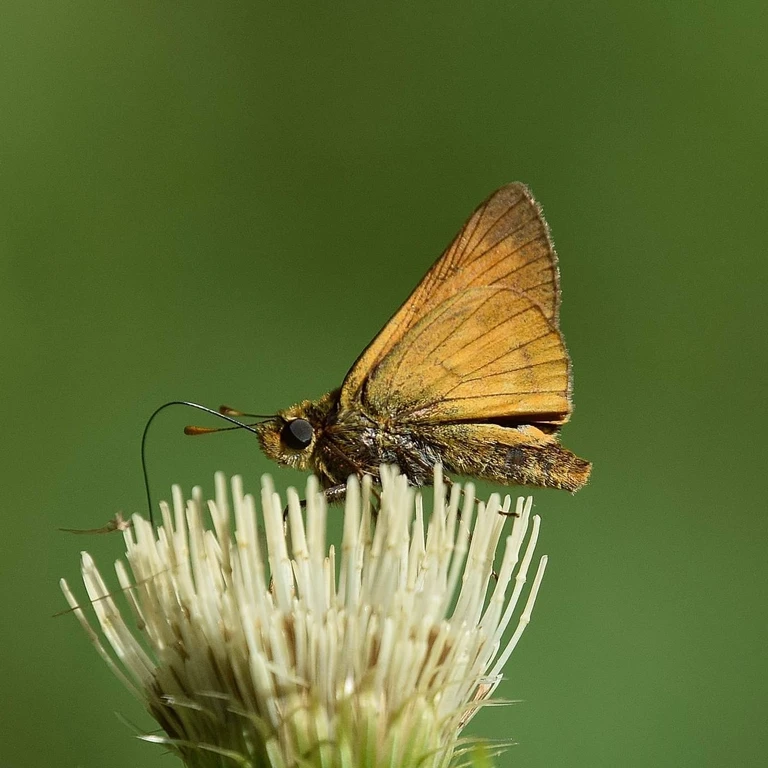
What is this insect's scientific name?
Ochlodes sylvanus (also Ochlodes venata)
